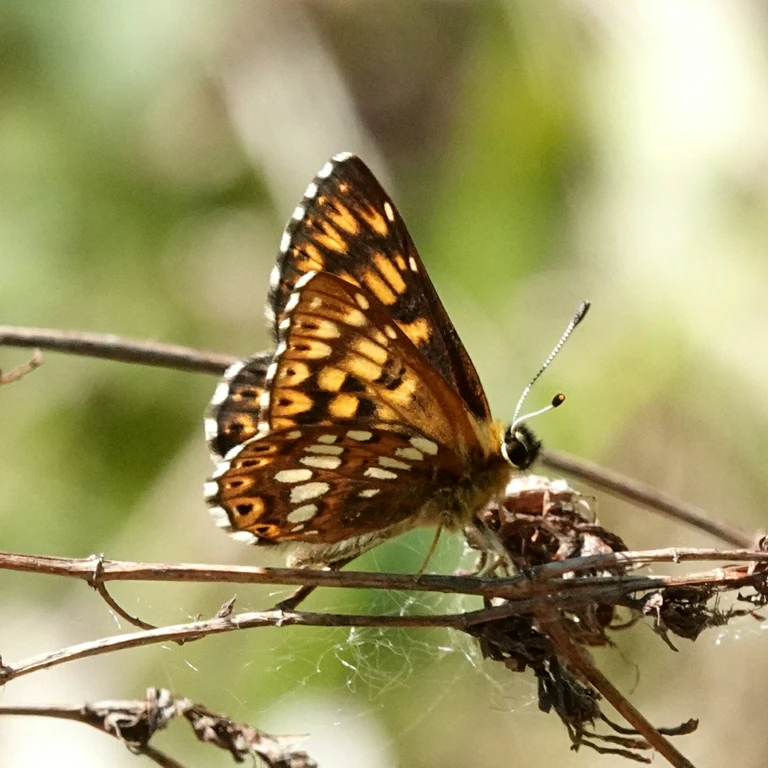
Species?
Hamearis lucina
